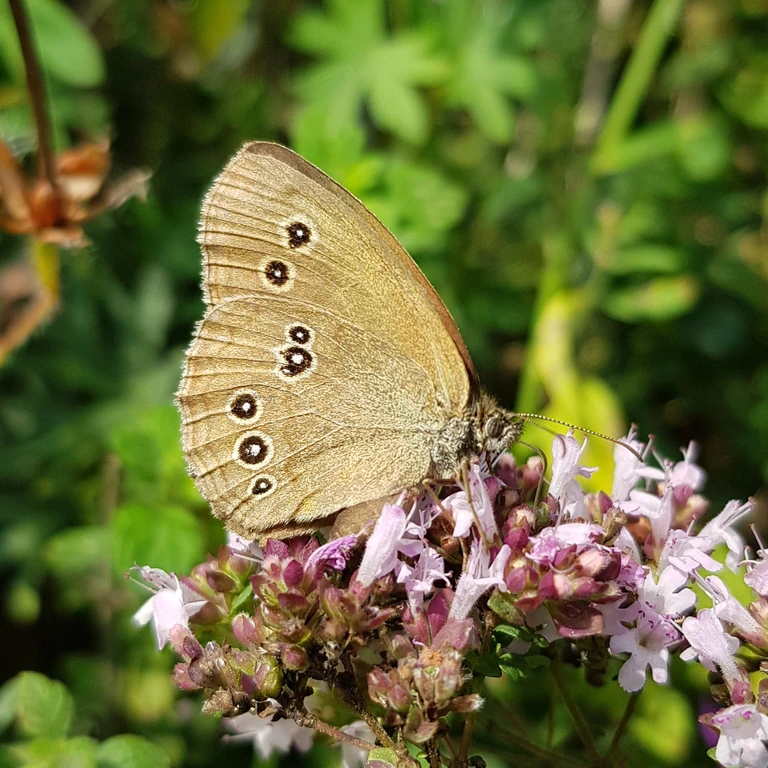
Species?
Aphantopus hyperantus
